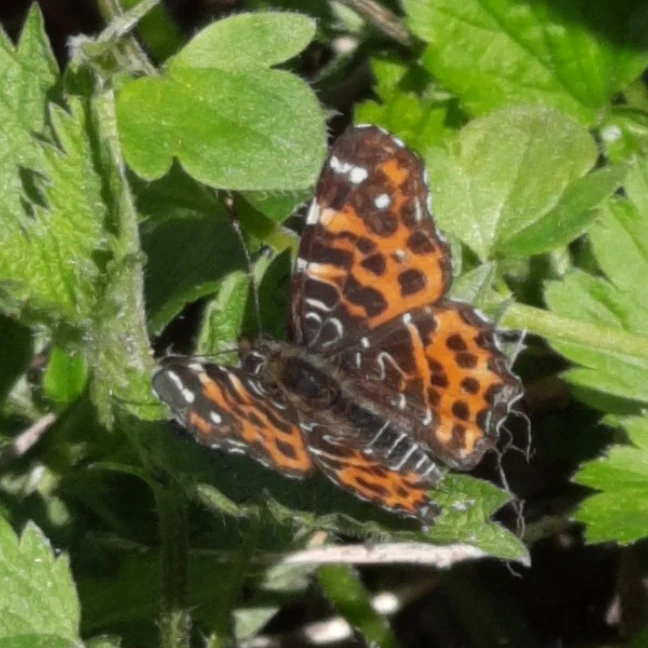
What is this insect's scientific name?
Araschnia levana
